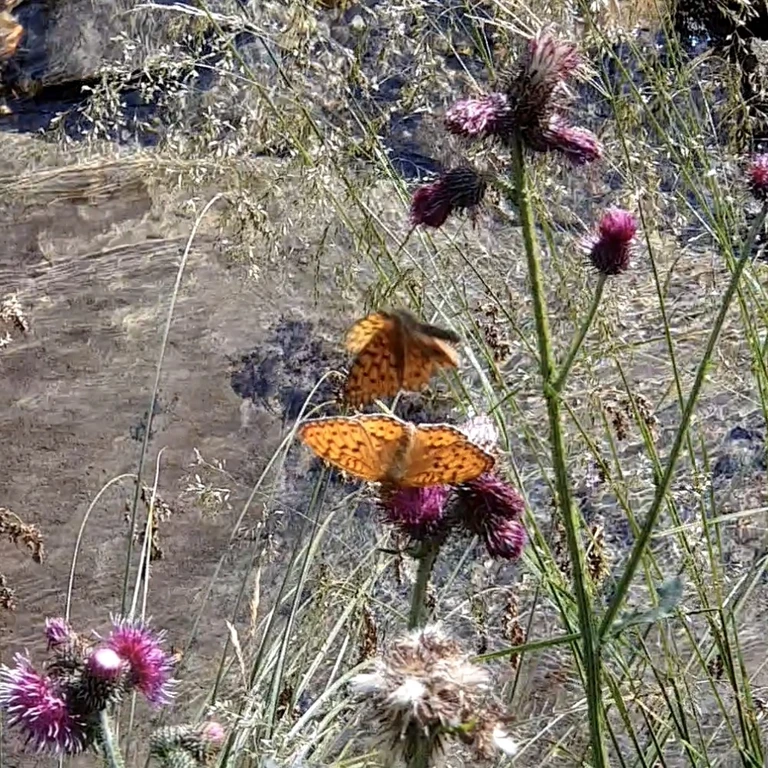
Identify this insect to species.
Speyeria aglaja
